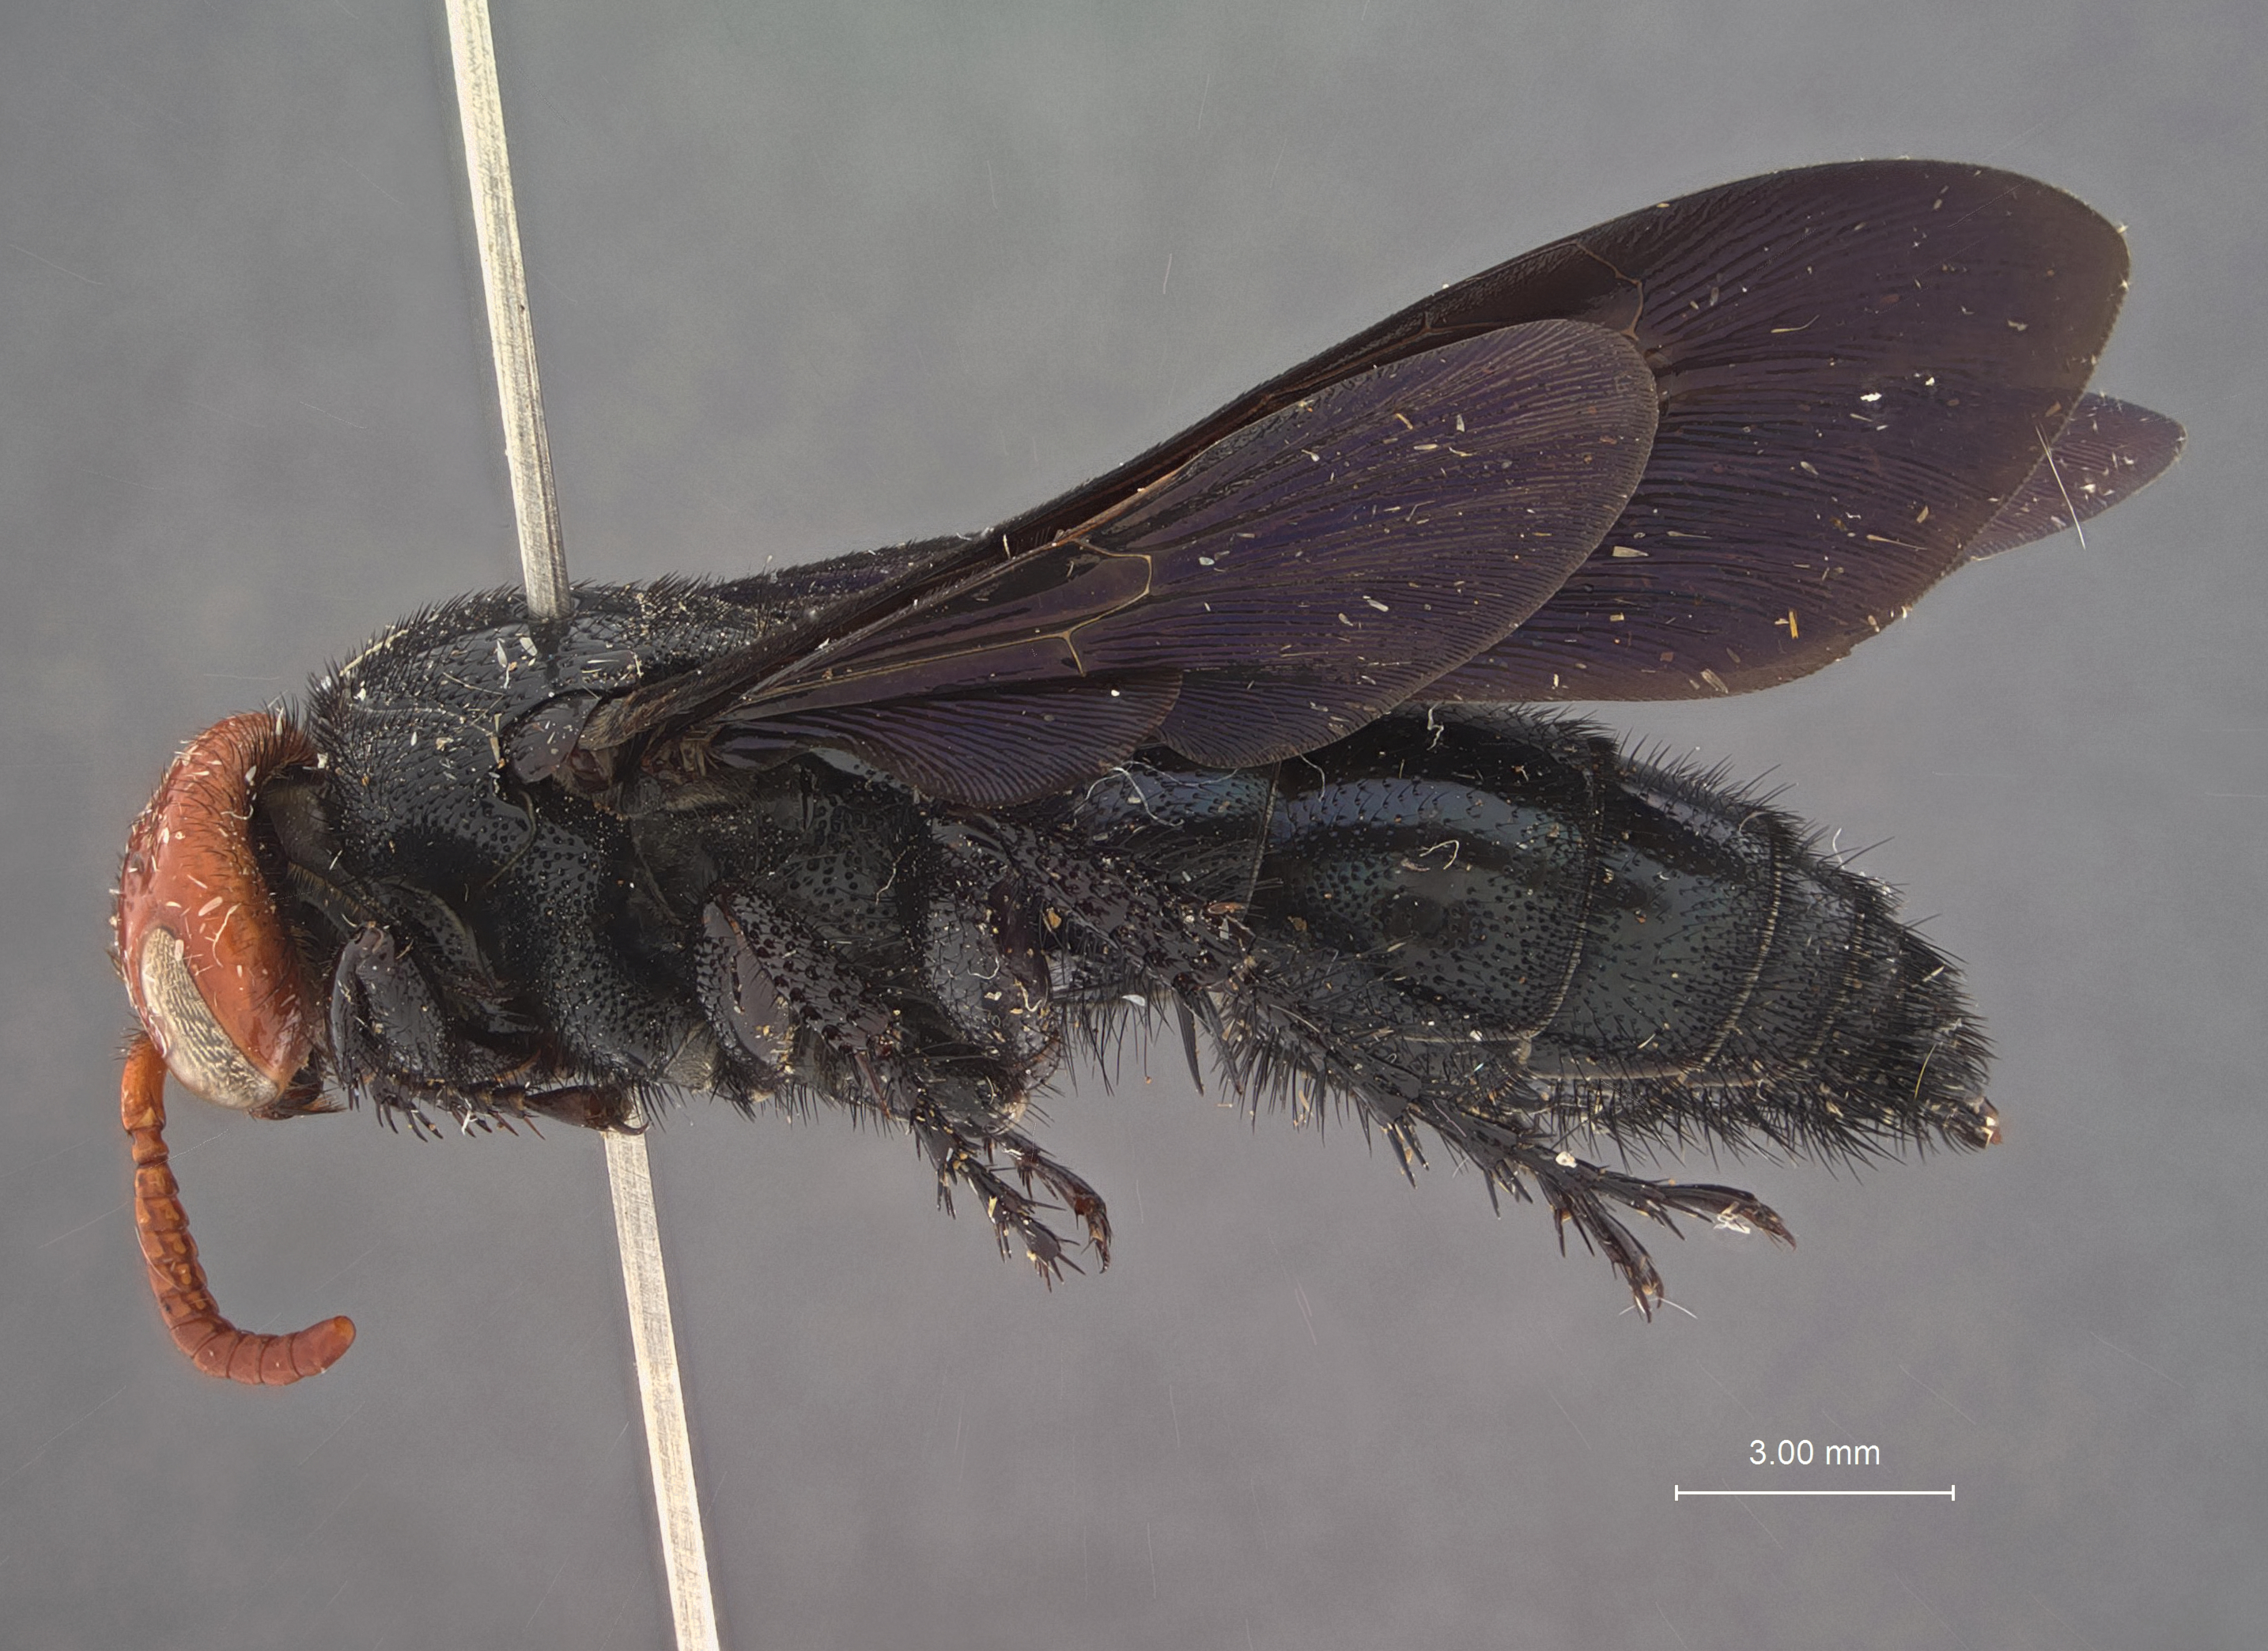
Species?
Austroscolia ruficeps
